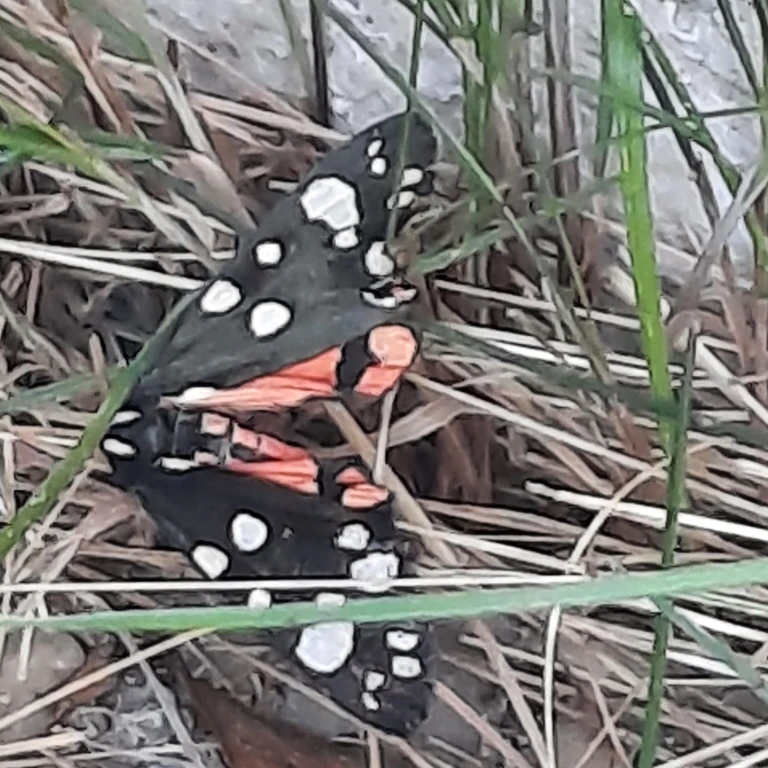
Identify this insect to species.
Callimorpha dominula
